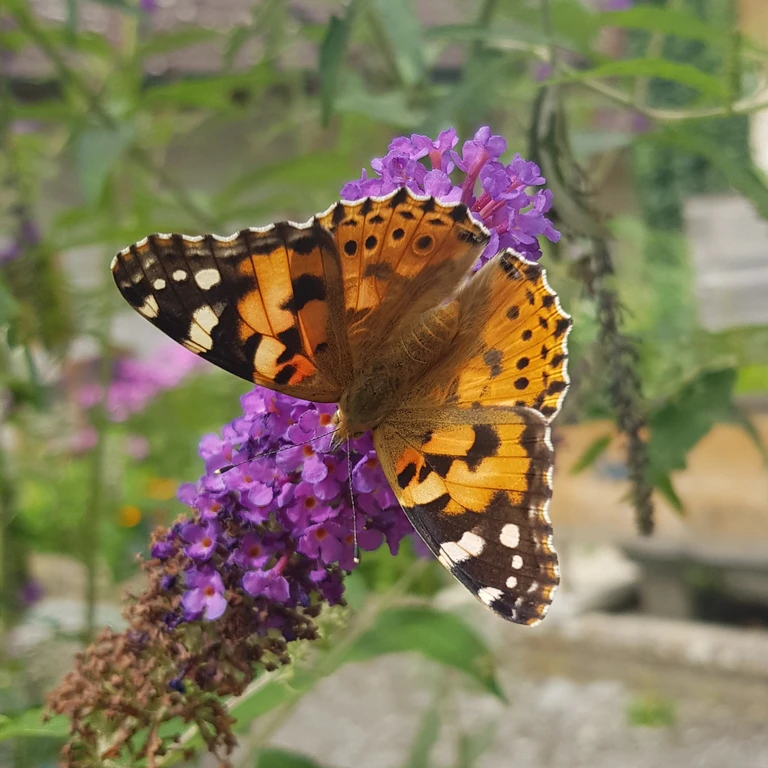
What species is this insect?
Vanessa cardui
